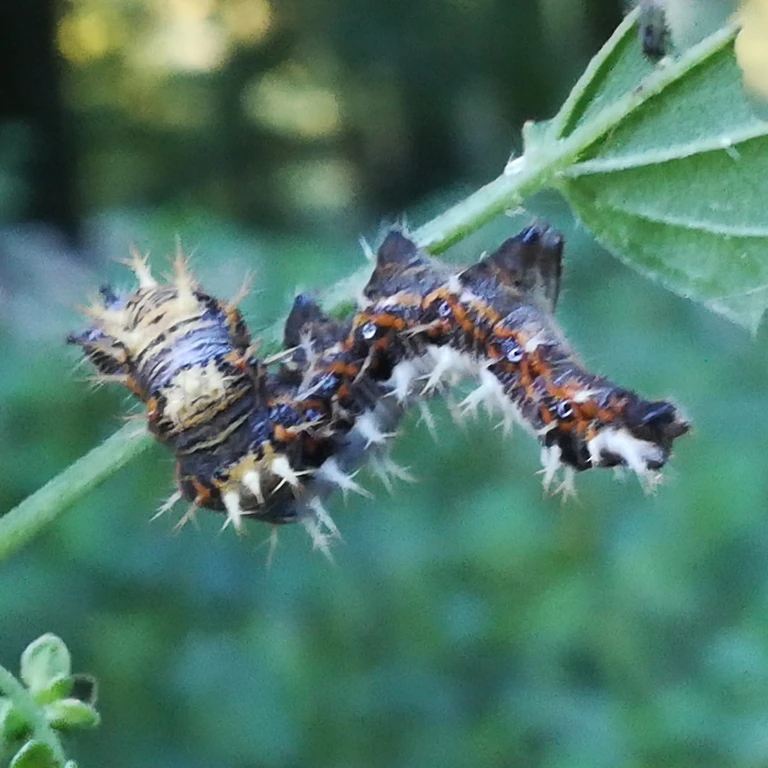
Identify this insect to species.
Polygonia c-album
